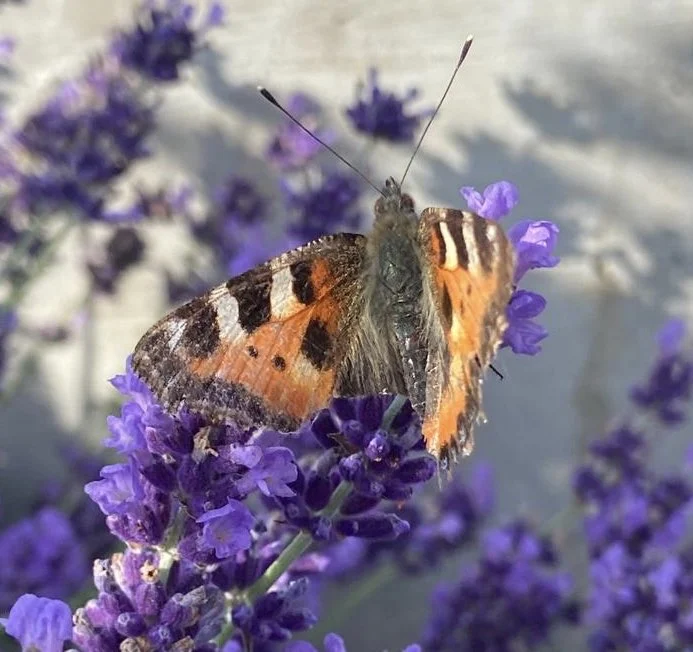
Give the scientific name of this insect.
Aglais urticae
